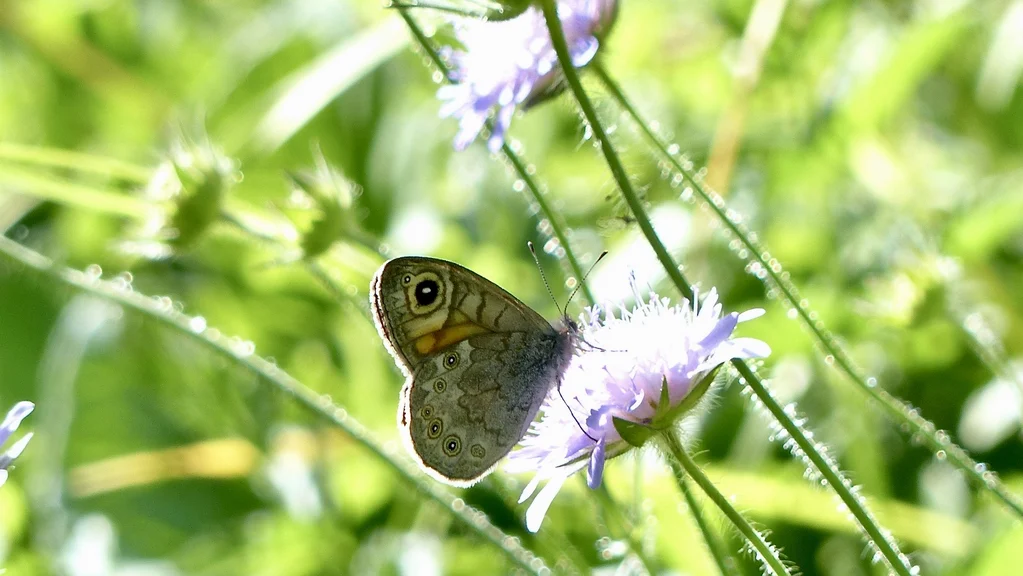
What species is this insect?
Lasiommata maera (also Pararge maera)
